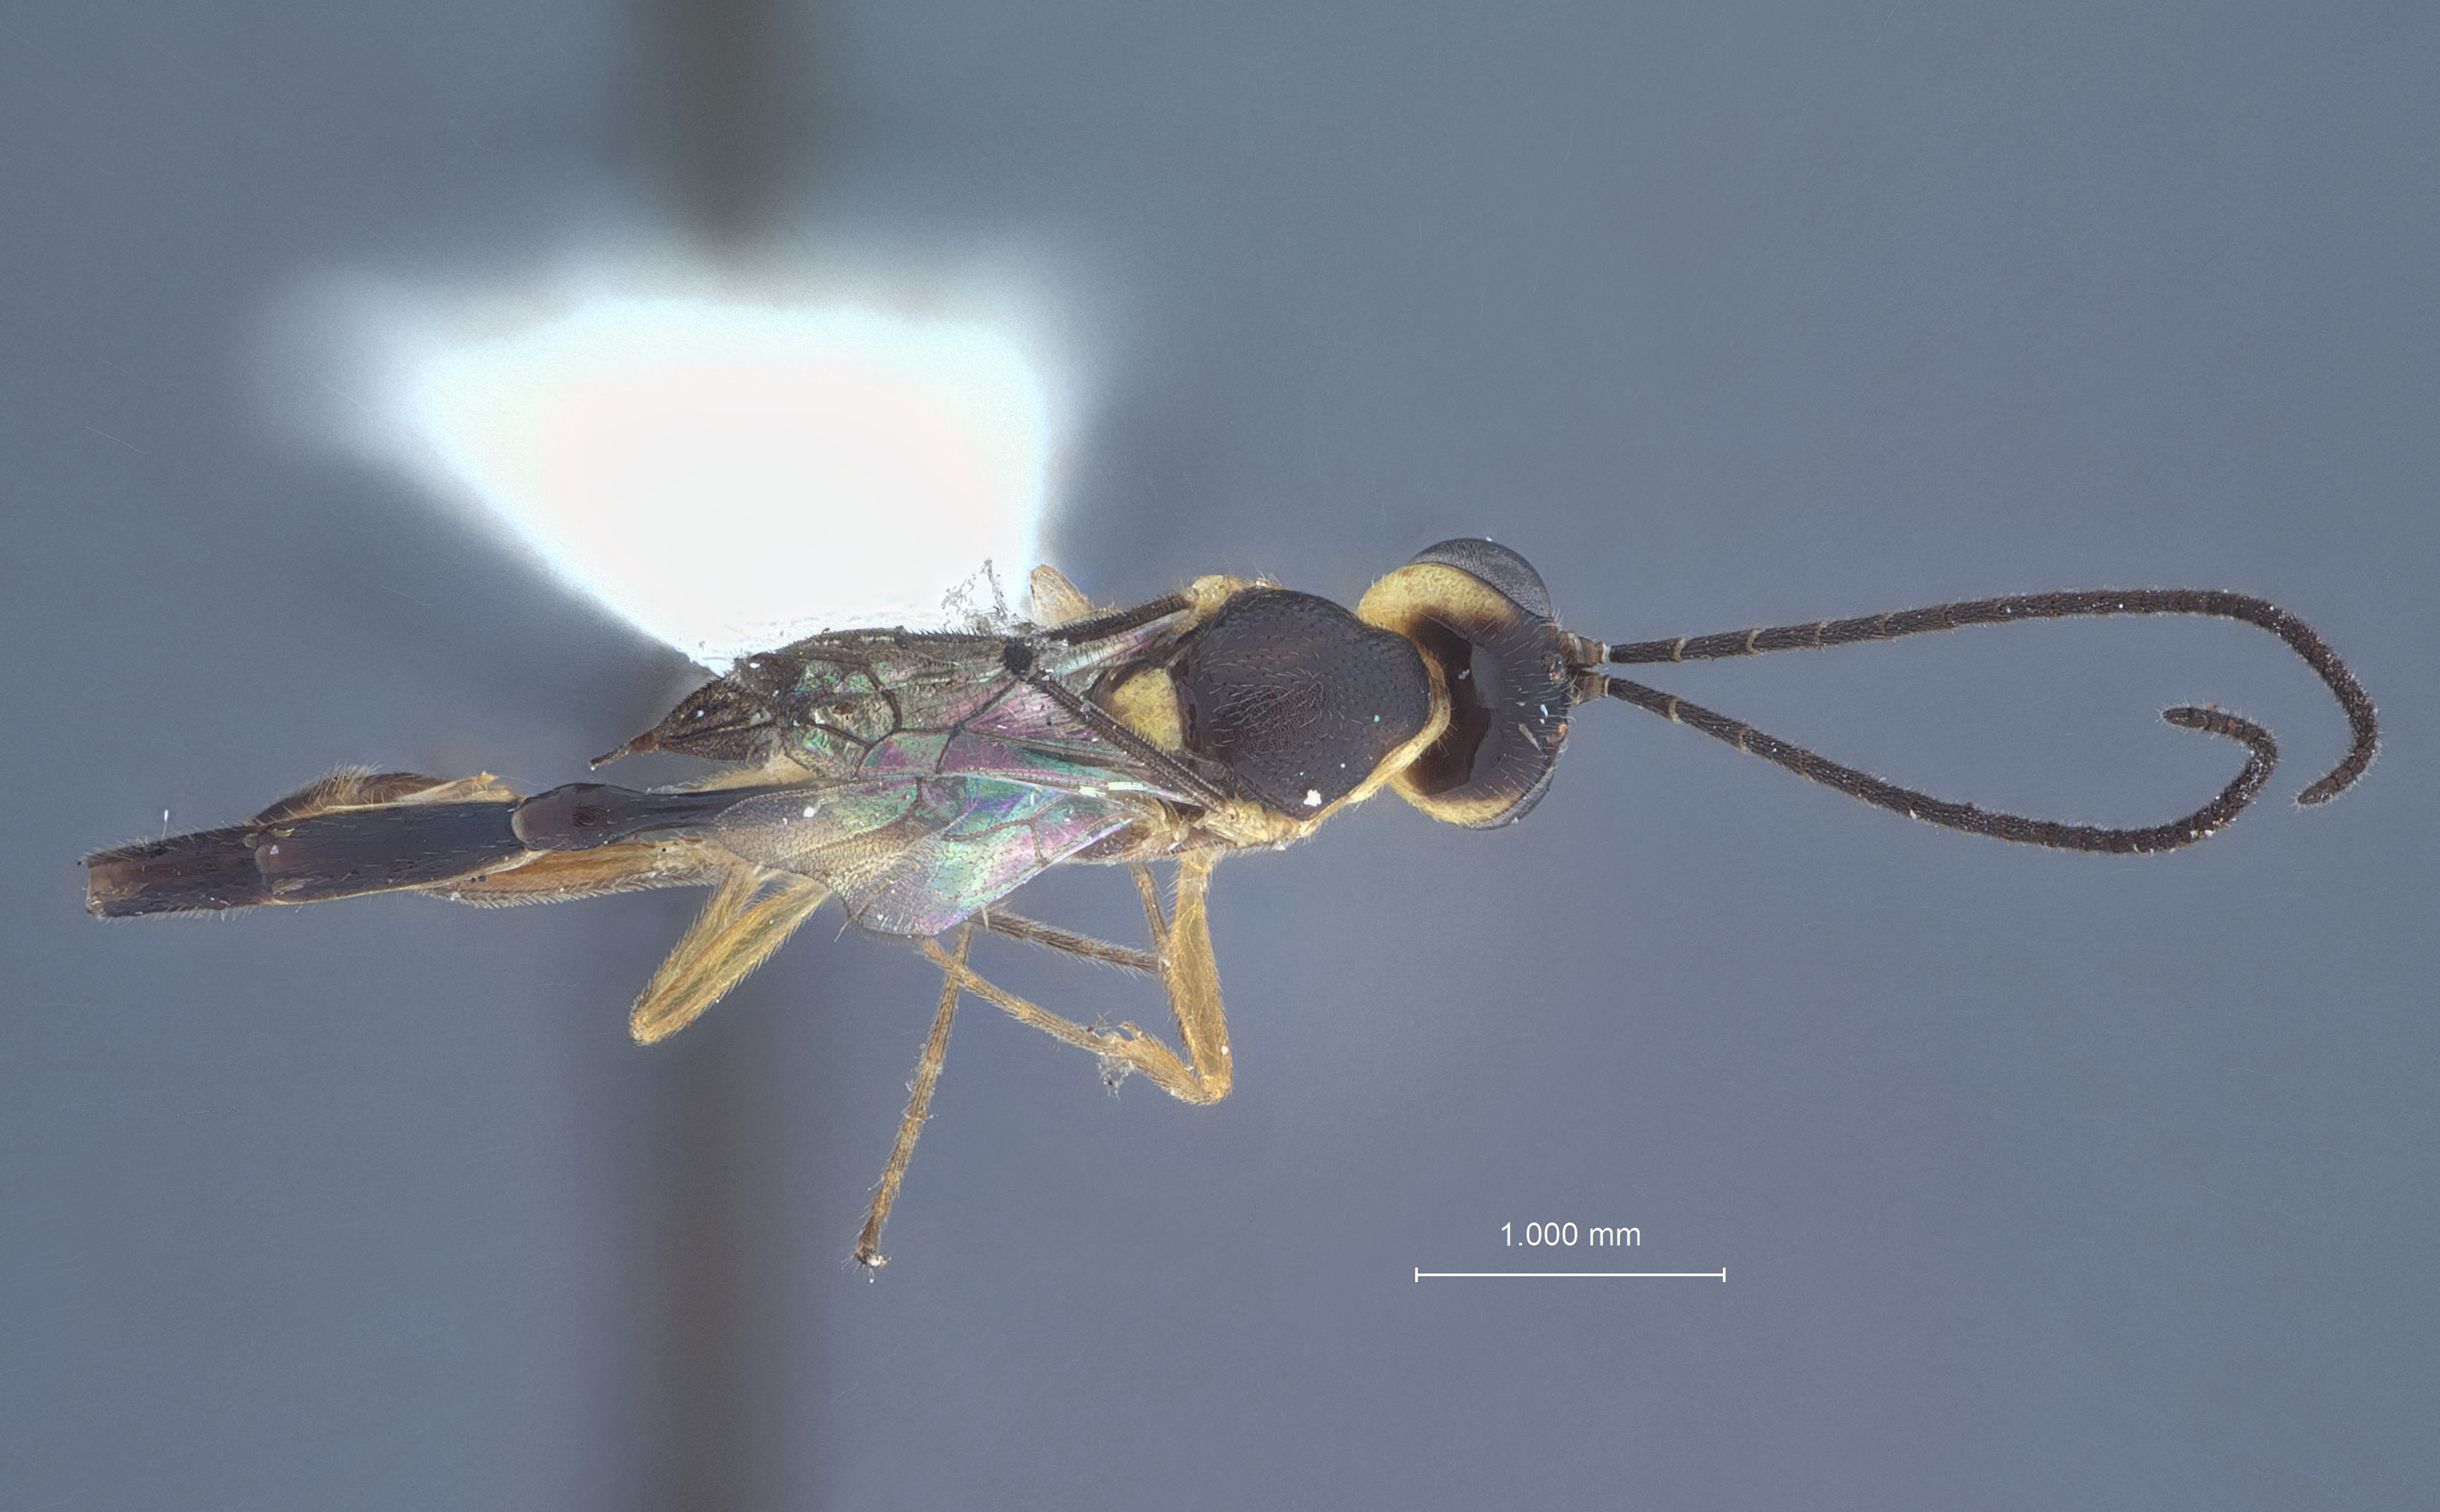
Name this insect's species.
Temelucha carolinensis
